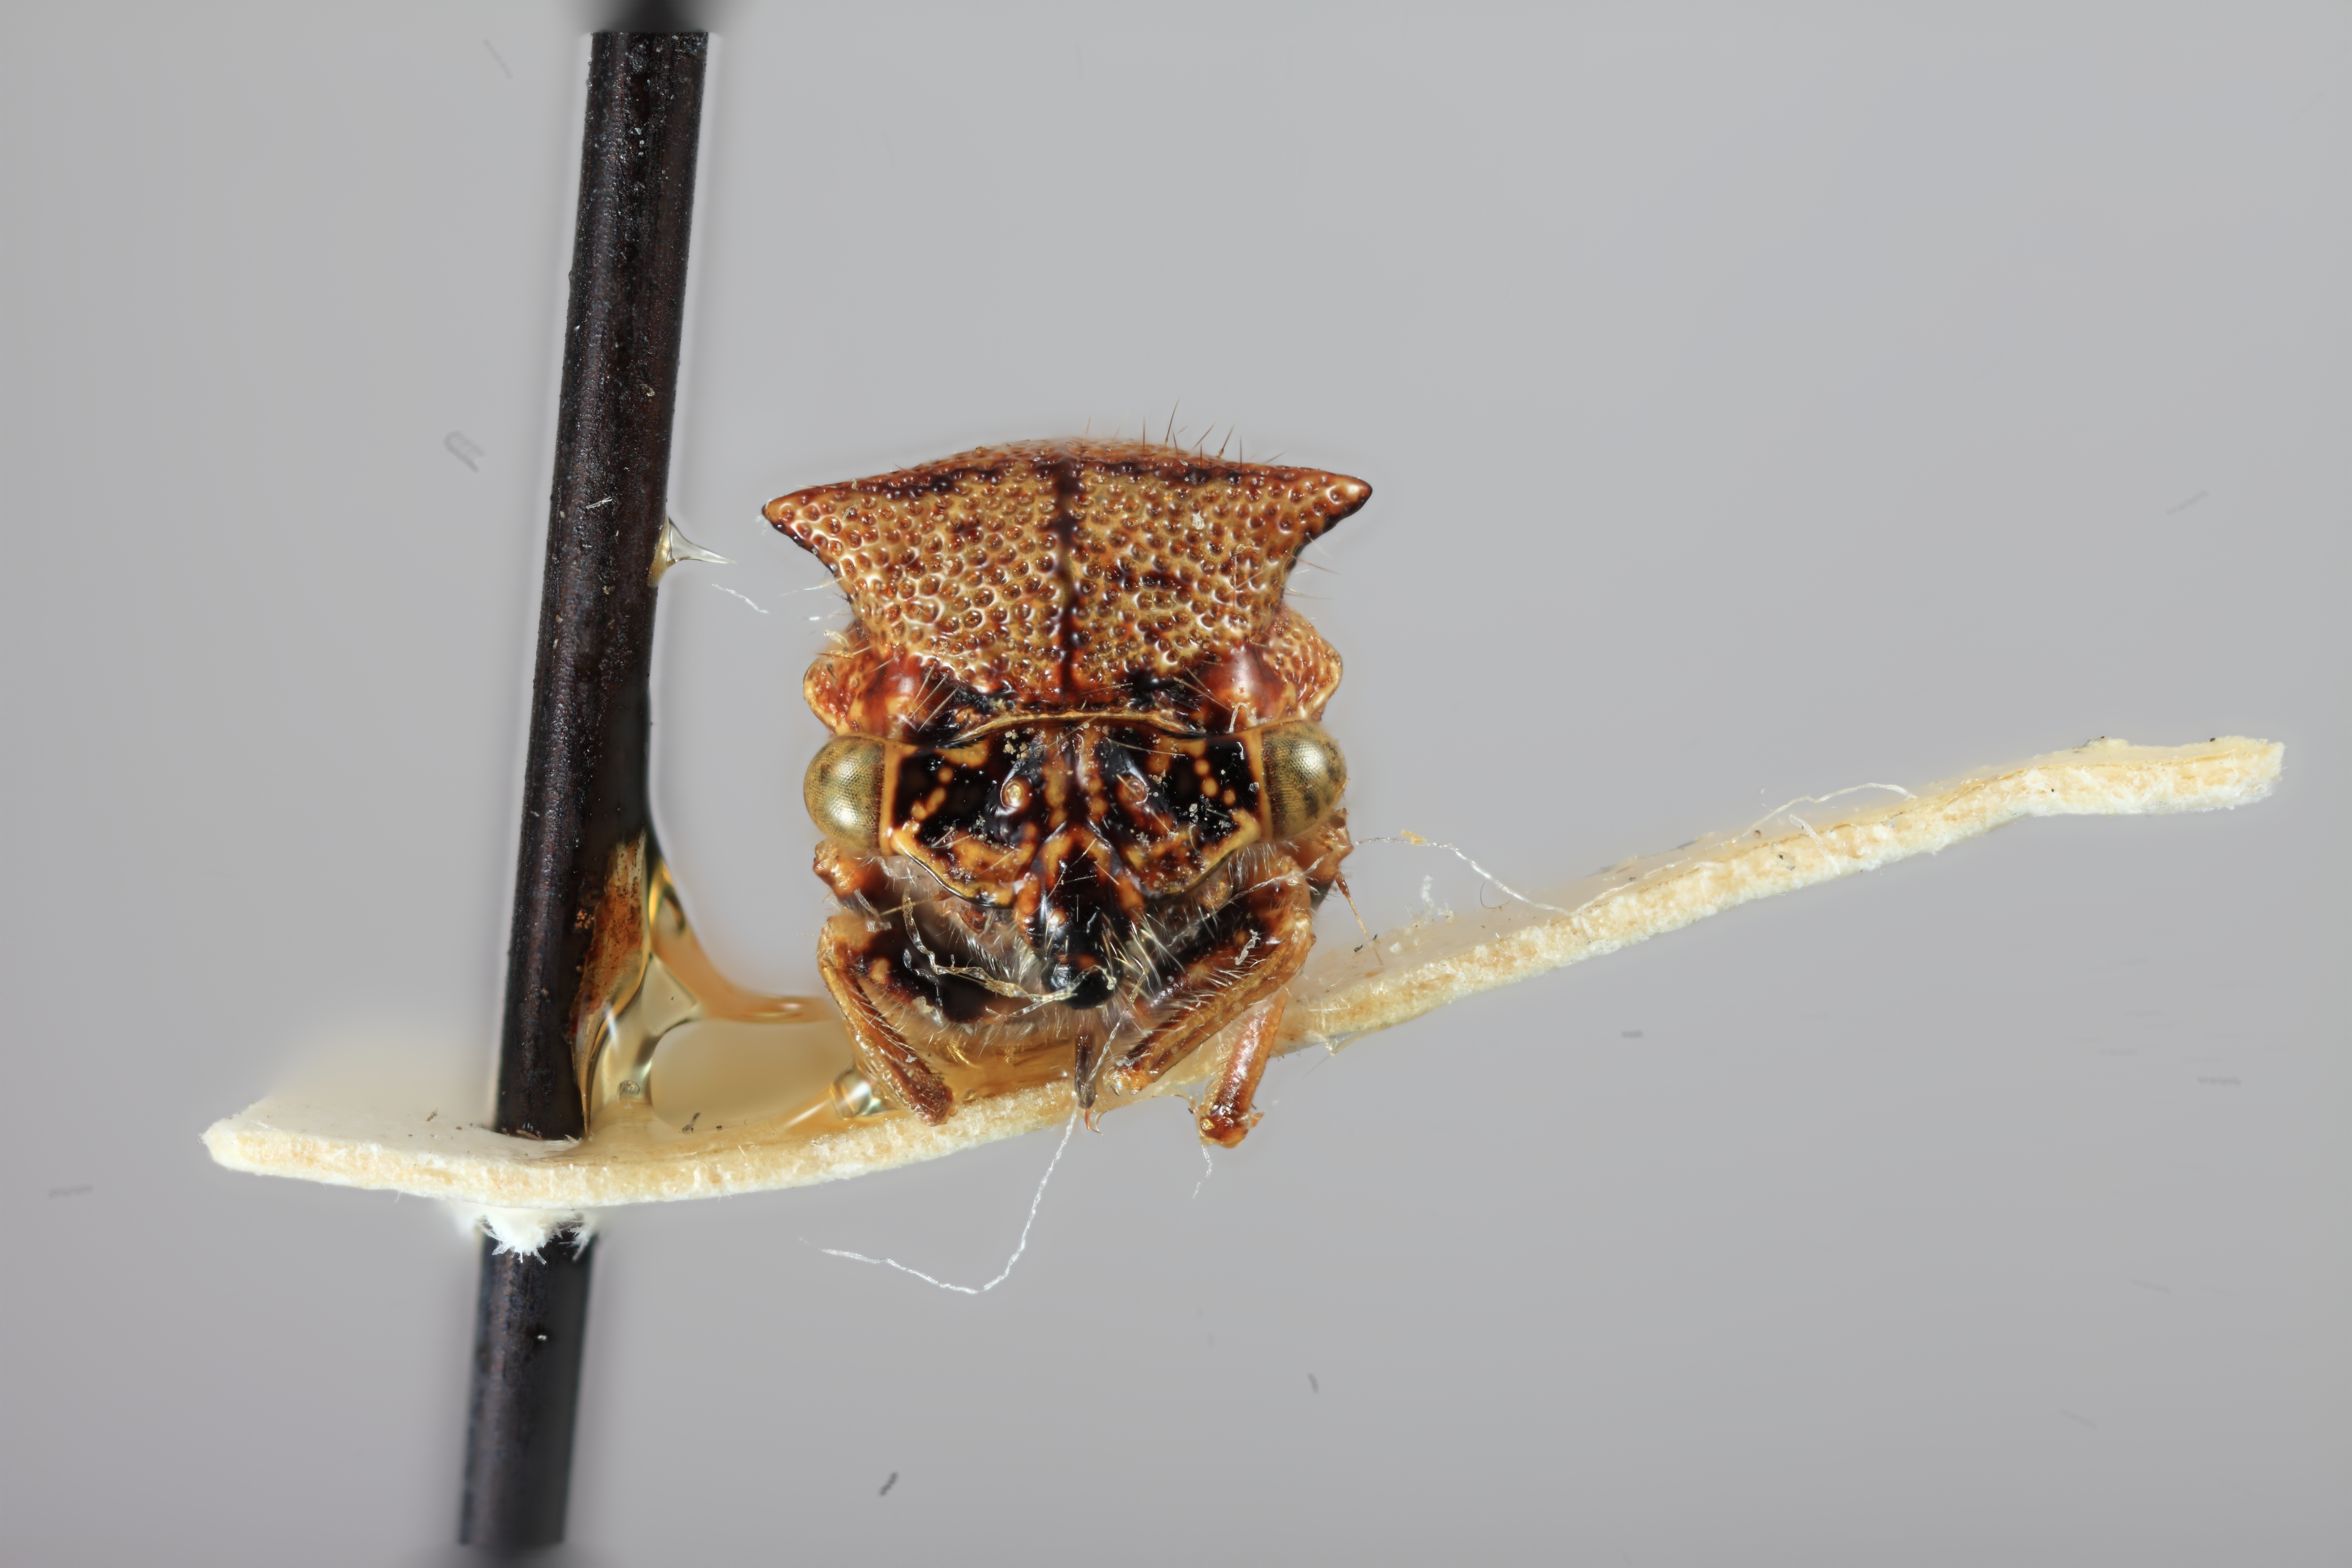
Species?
Ceresa luteimaculata
